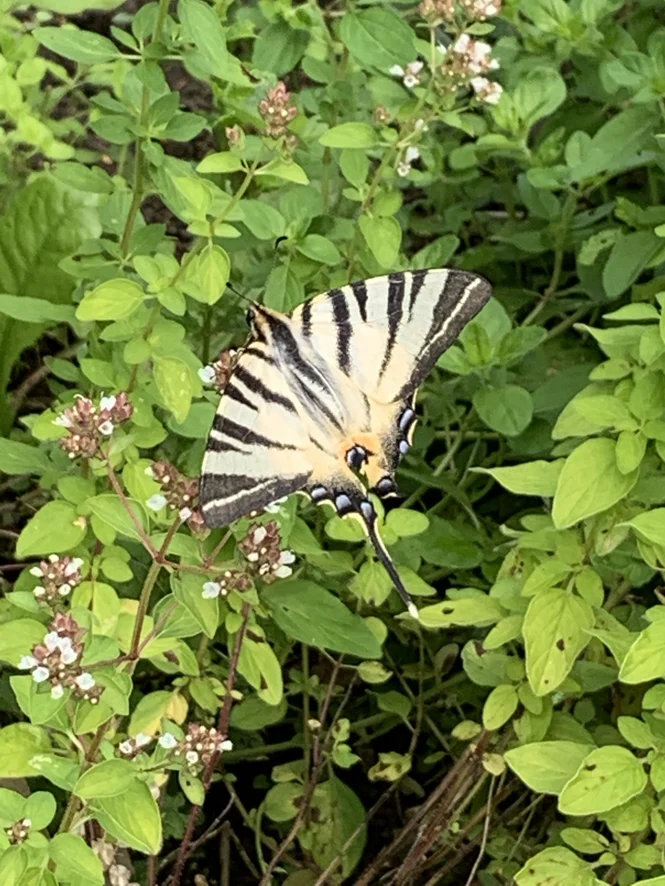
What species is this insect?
Iphiclides podalirius
